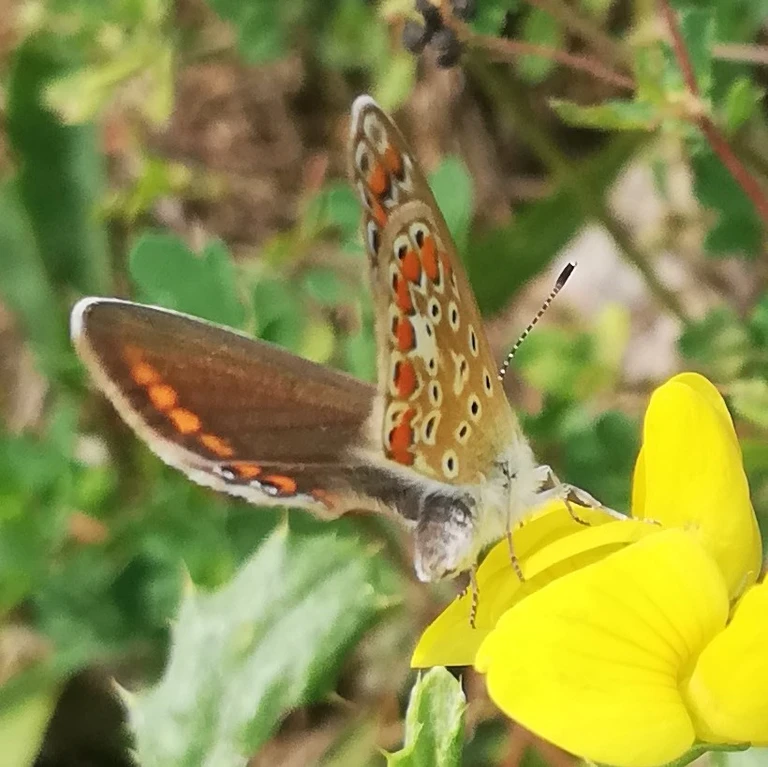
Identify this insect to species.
Polyommatus icarus
